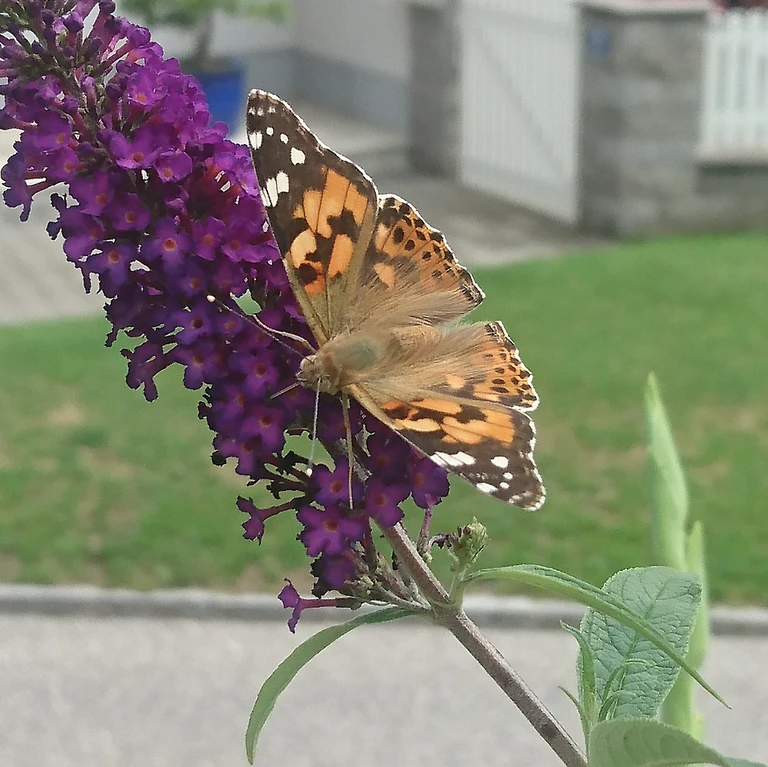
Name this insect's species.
Vanessa cardui
